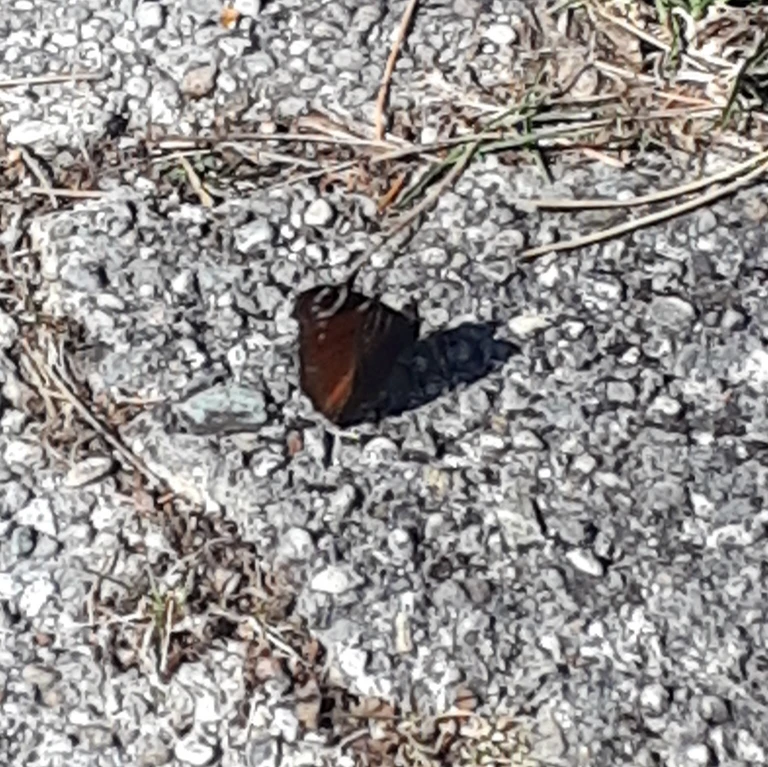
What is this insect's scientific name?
Aglais io
